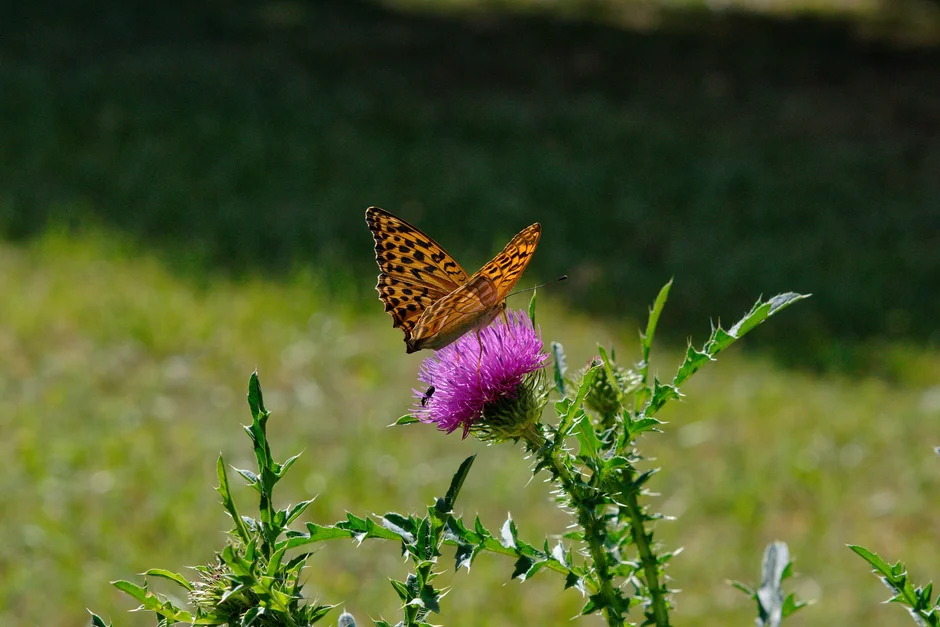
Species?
Argynnis paphia
